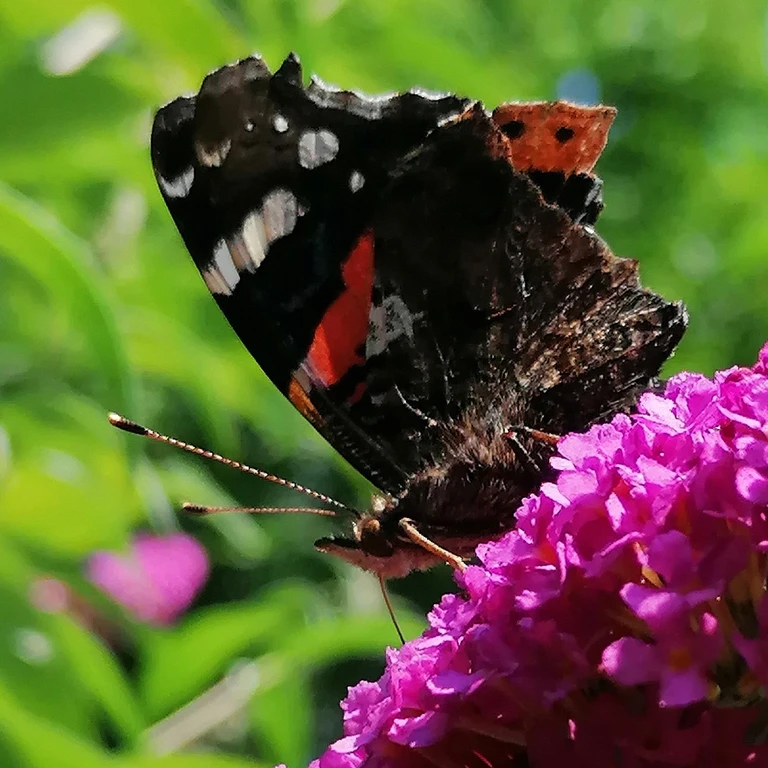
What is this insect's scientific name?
Vanessa atalanta
